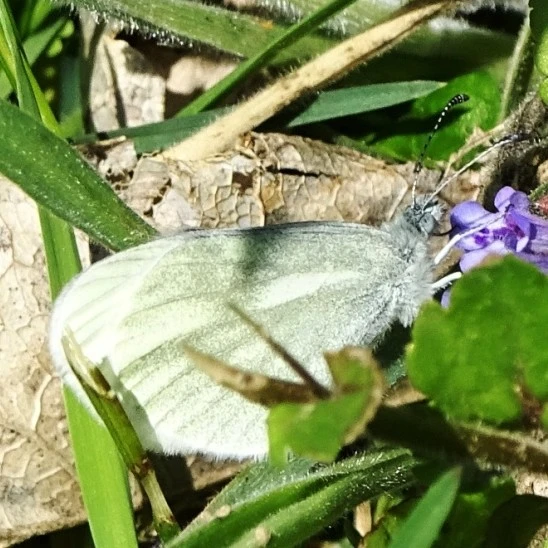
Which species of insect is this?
Leptidea sinapis/juvernica
